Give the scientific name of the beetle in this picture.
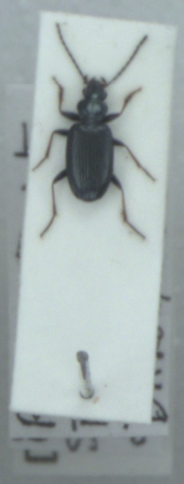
Bembidion atrocaeruleum
